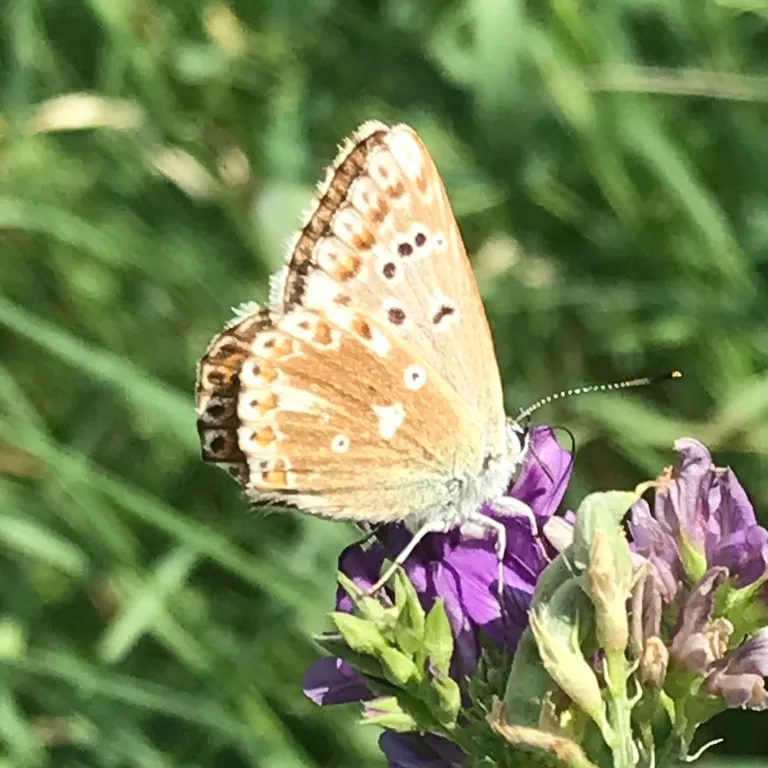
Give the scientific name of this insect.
Lysandra coridon
